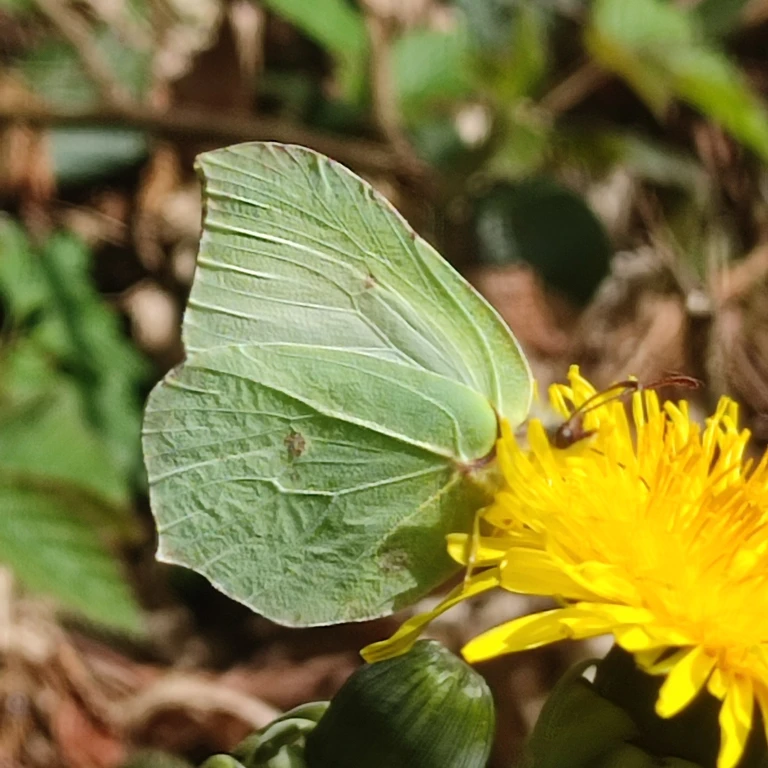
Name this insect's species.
Gonepteryx rhamni
